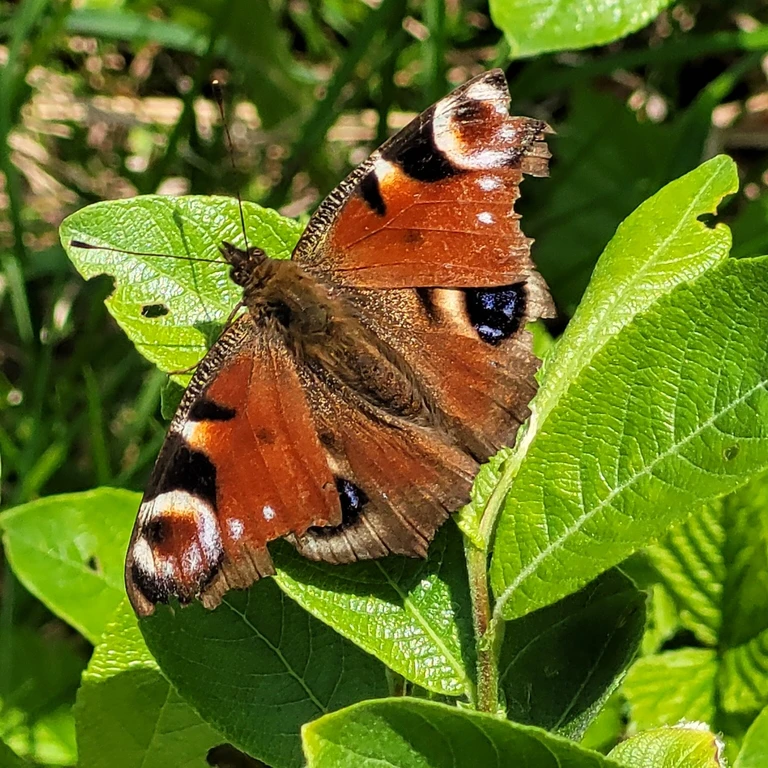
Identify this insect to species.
Aglais io
